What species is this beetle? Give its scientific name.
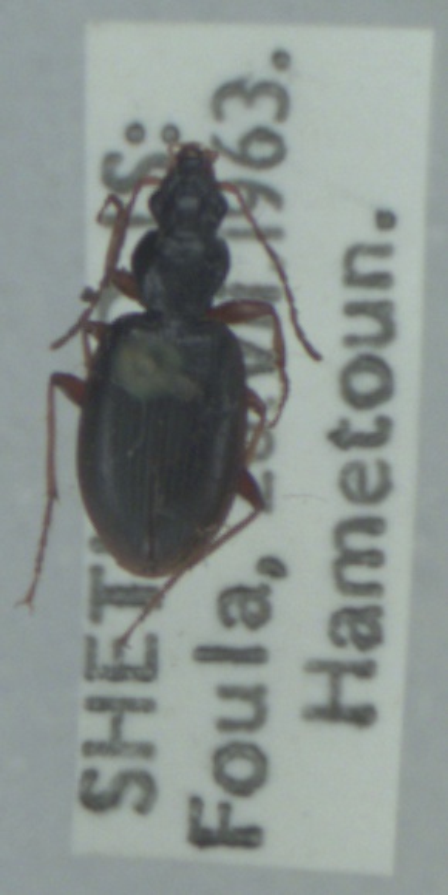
Paranchus albipes
